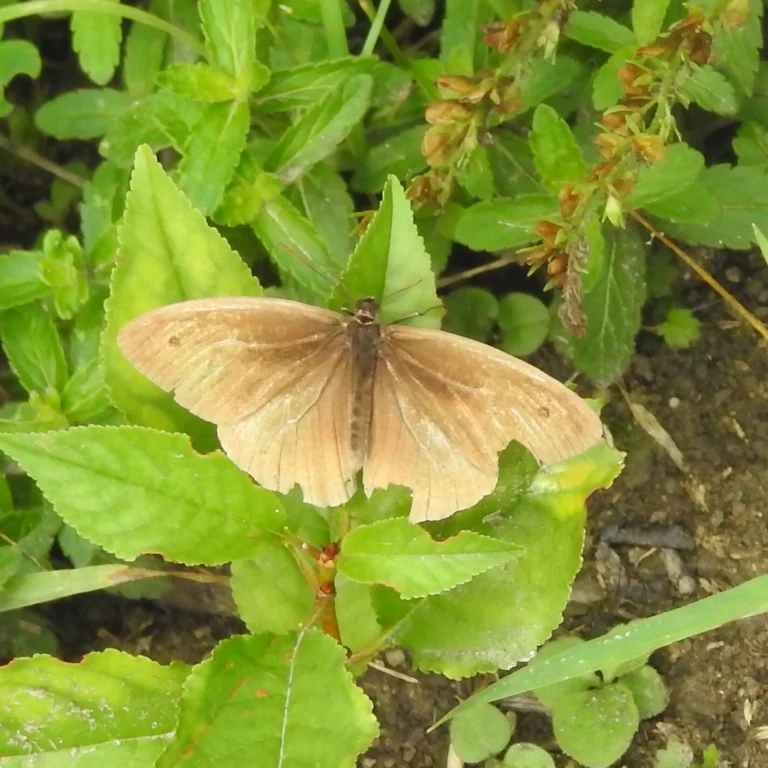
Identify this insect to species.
Maniola jurtina
